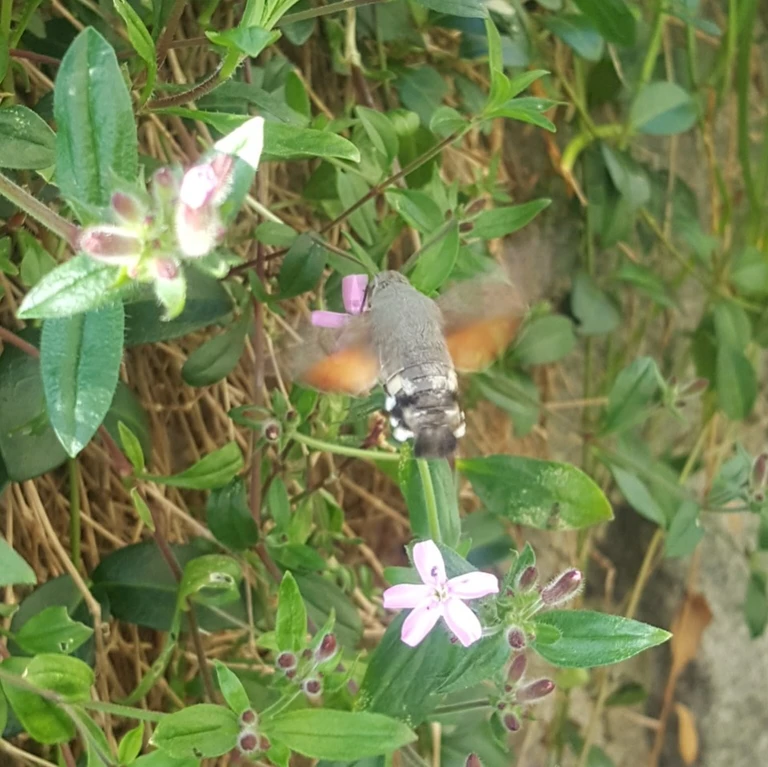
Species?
Macroglossum stellatarum
